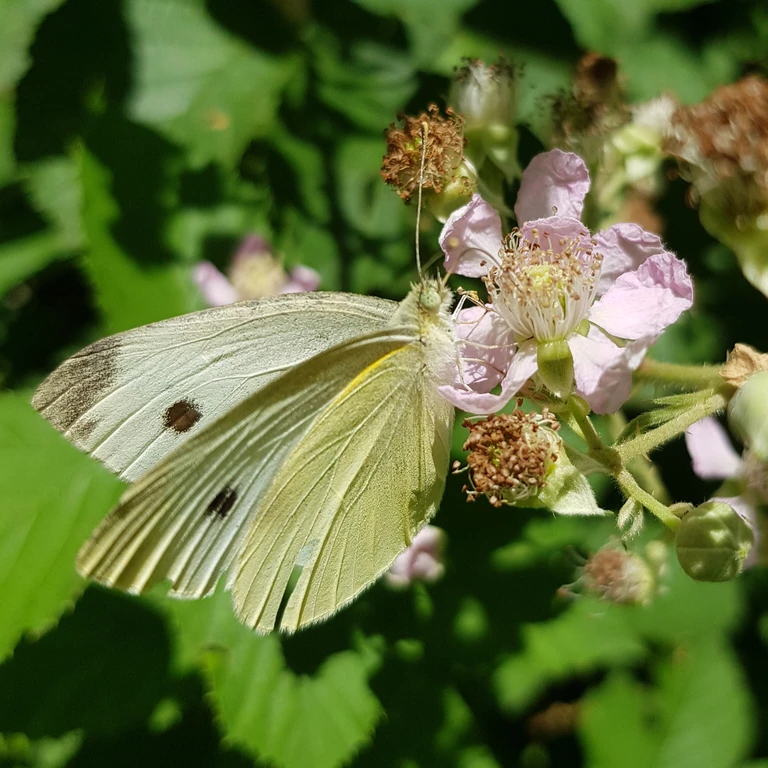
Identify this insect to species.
Pieris rapae
